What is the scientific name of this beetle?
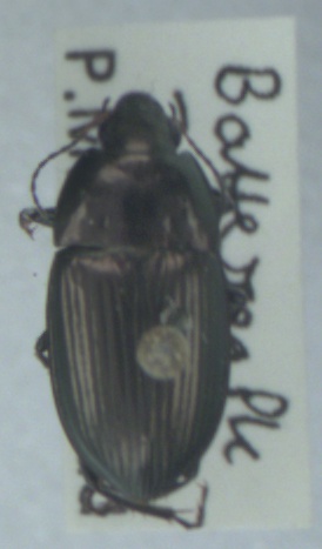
Amara eurynota
